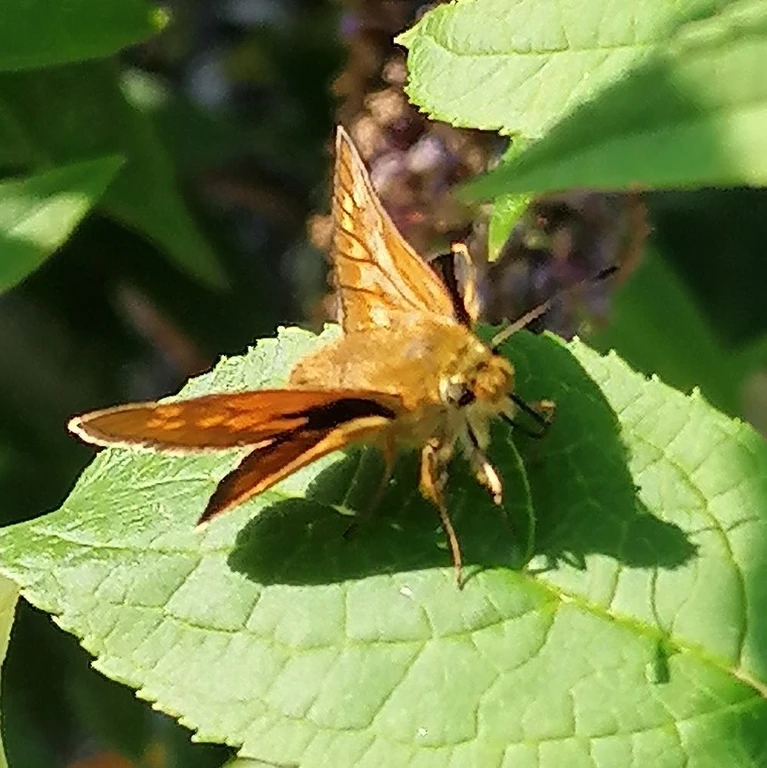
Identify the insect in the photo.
Ochlodes sylvanus (also Ochlodes venata)
